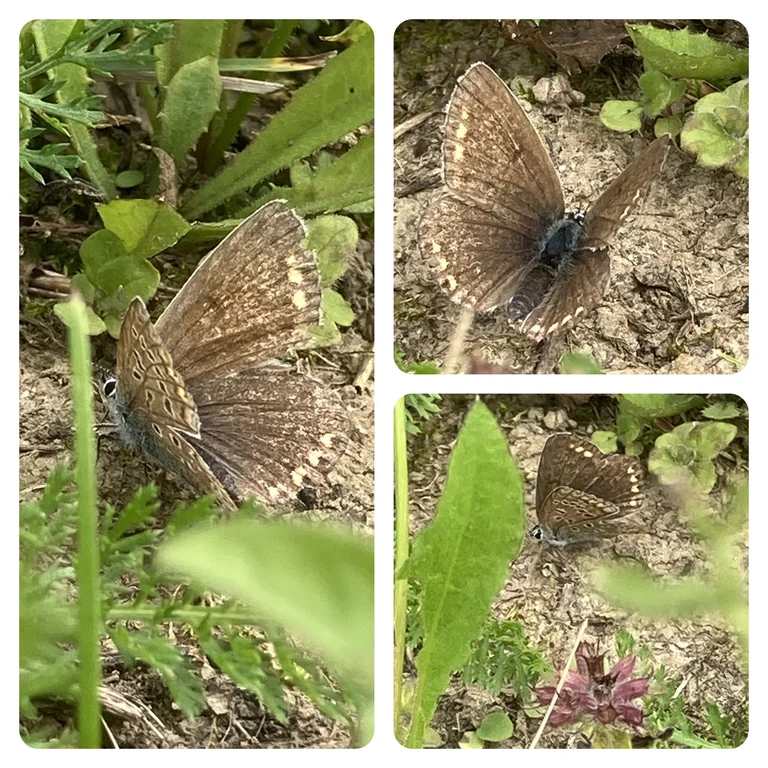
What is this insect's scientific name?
Polyommatus icarus
